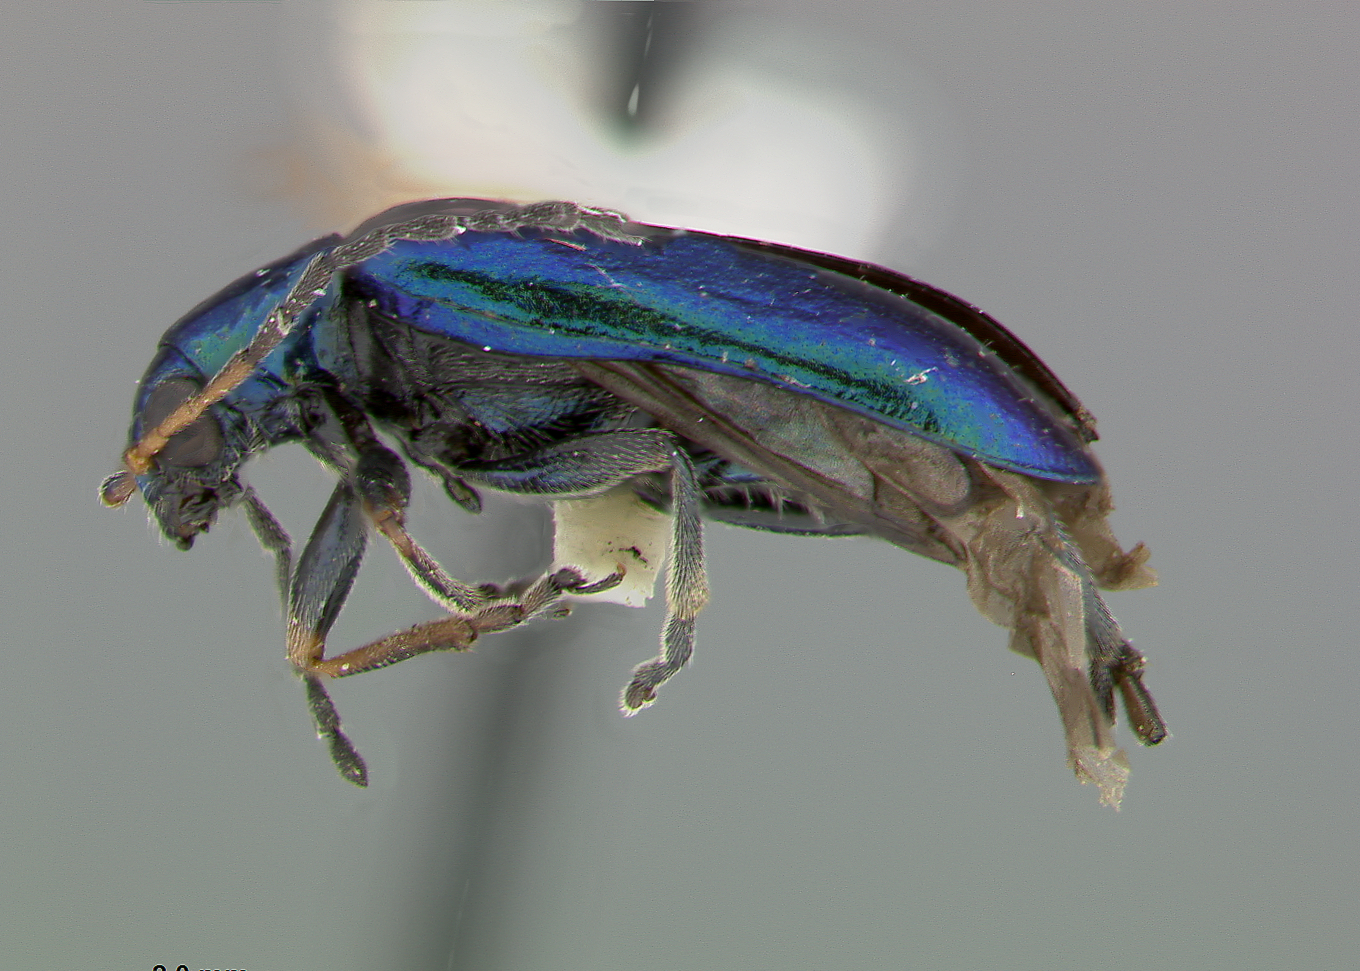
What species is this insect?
Pseudoluperus wilcoxi
